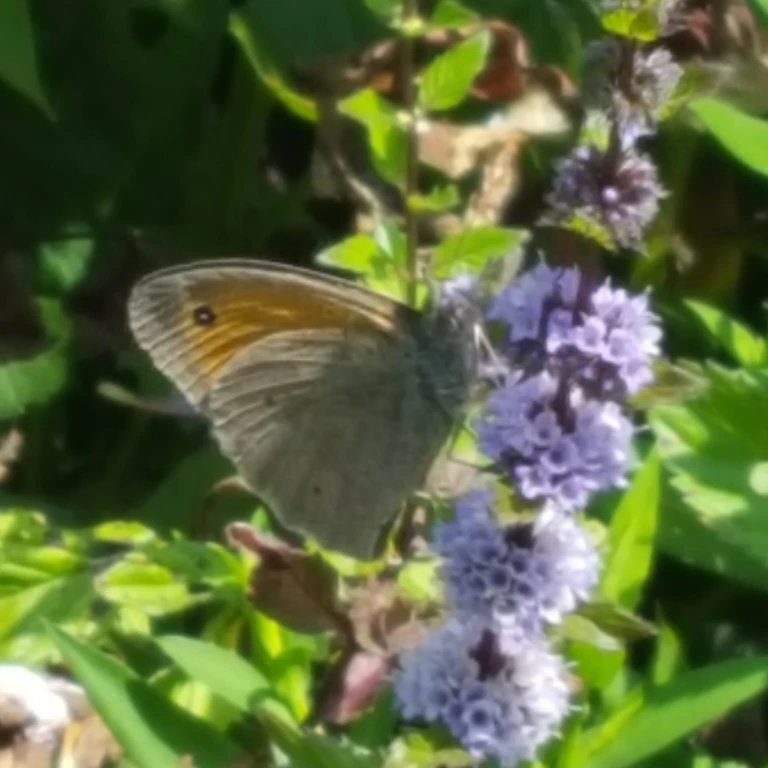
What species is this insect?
Maniola jurtina
